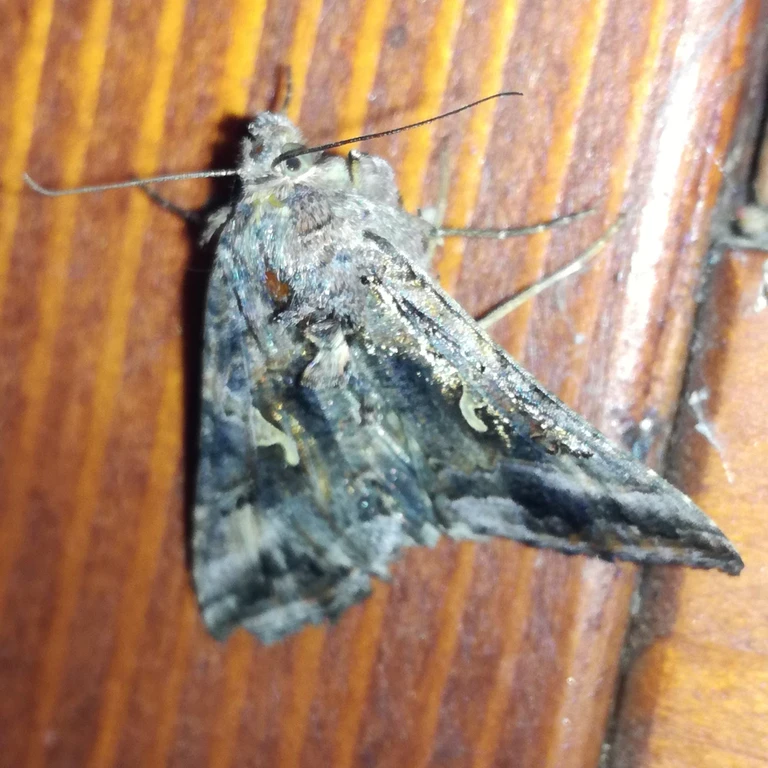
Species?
Autographa gamma
